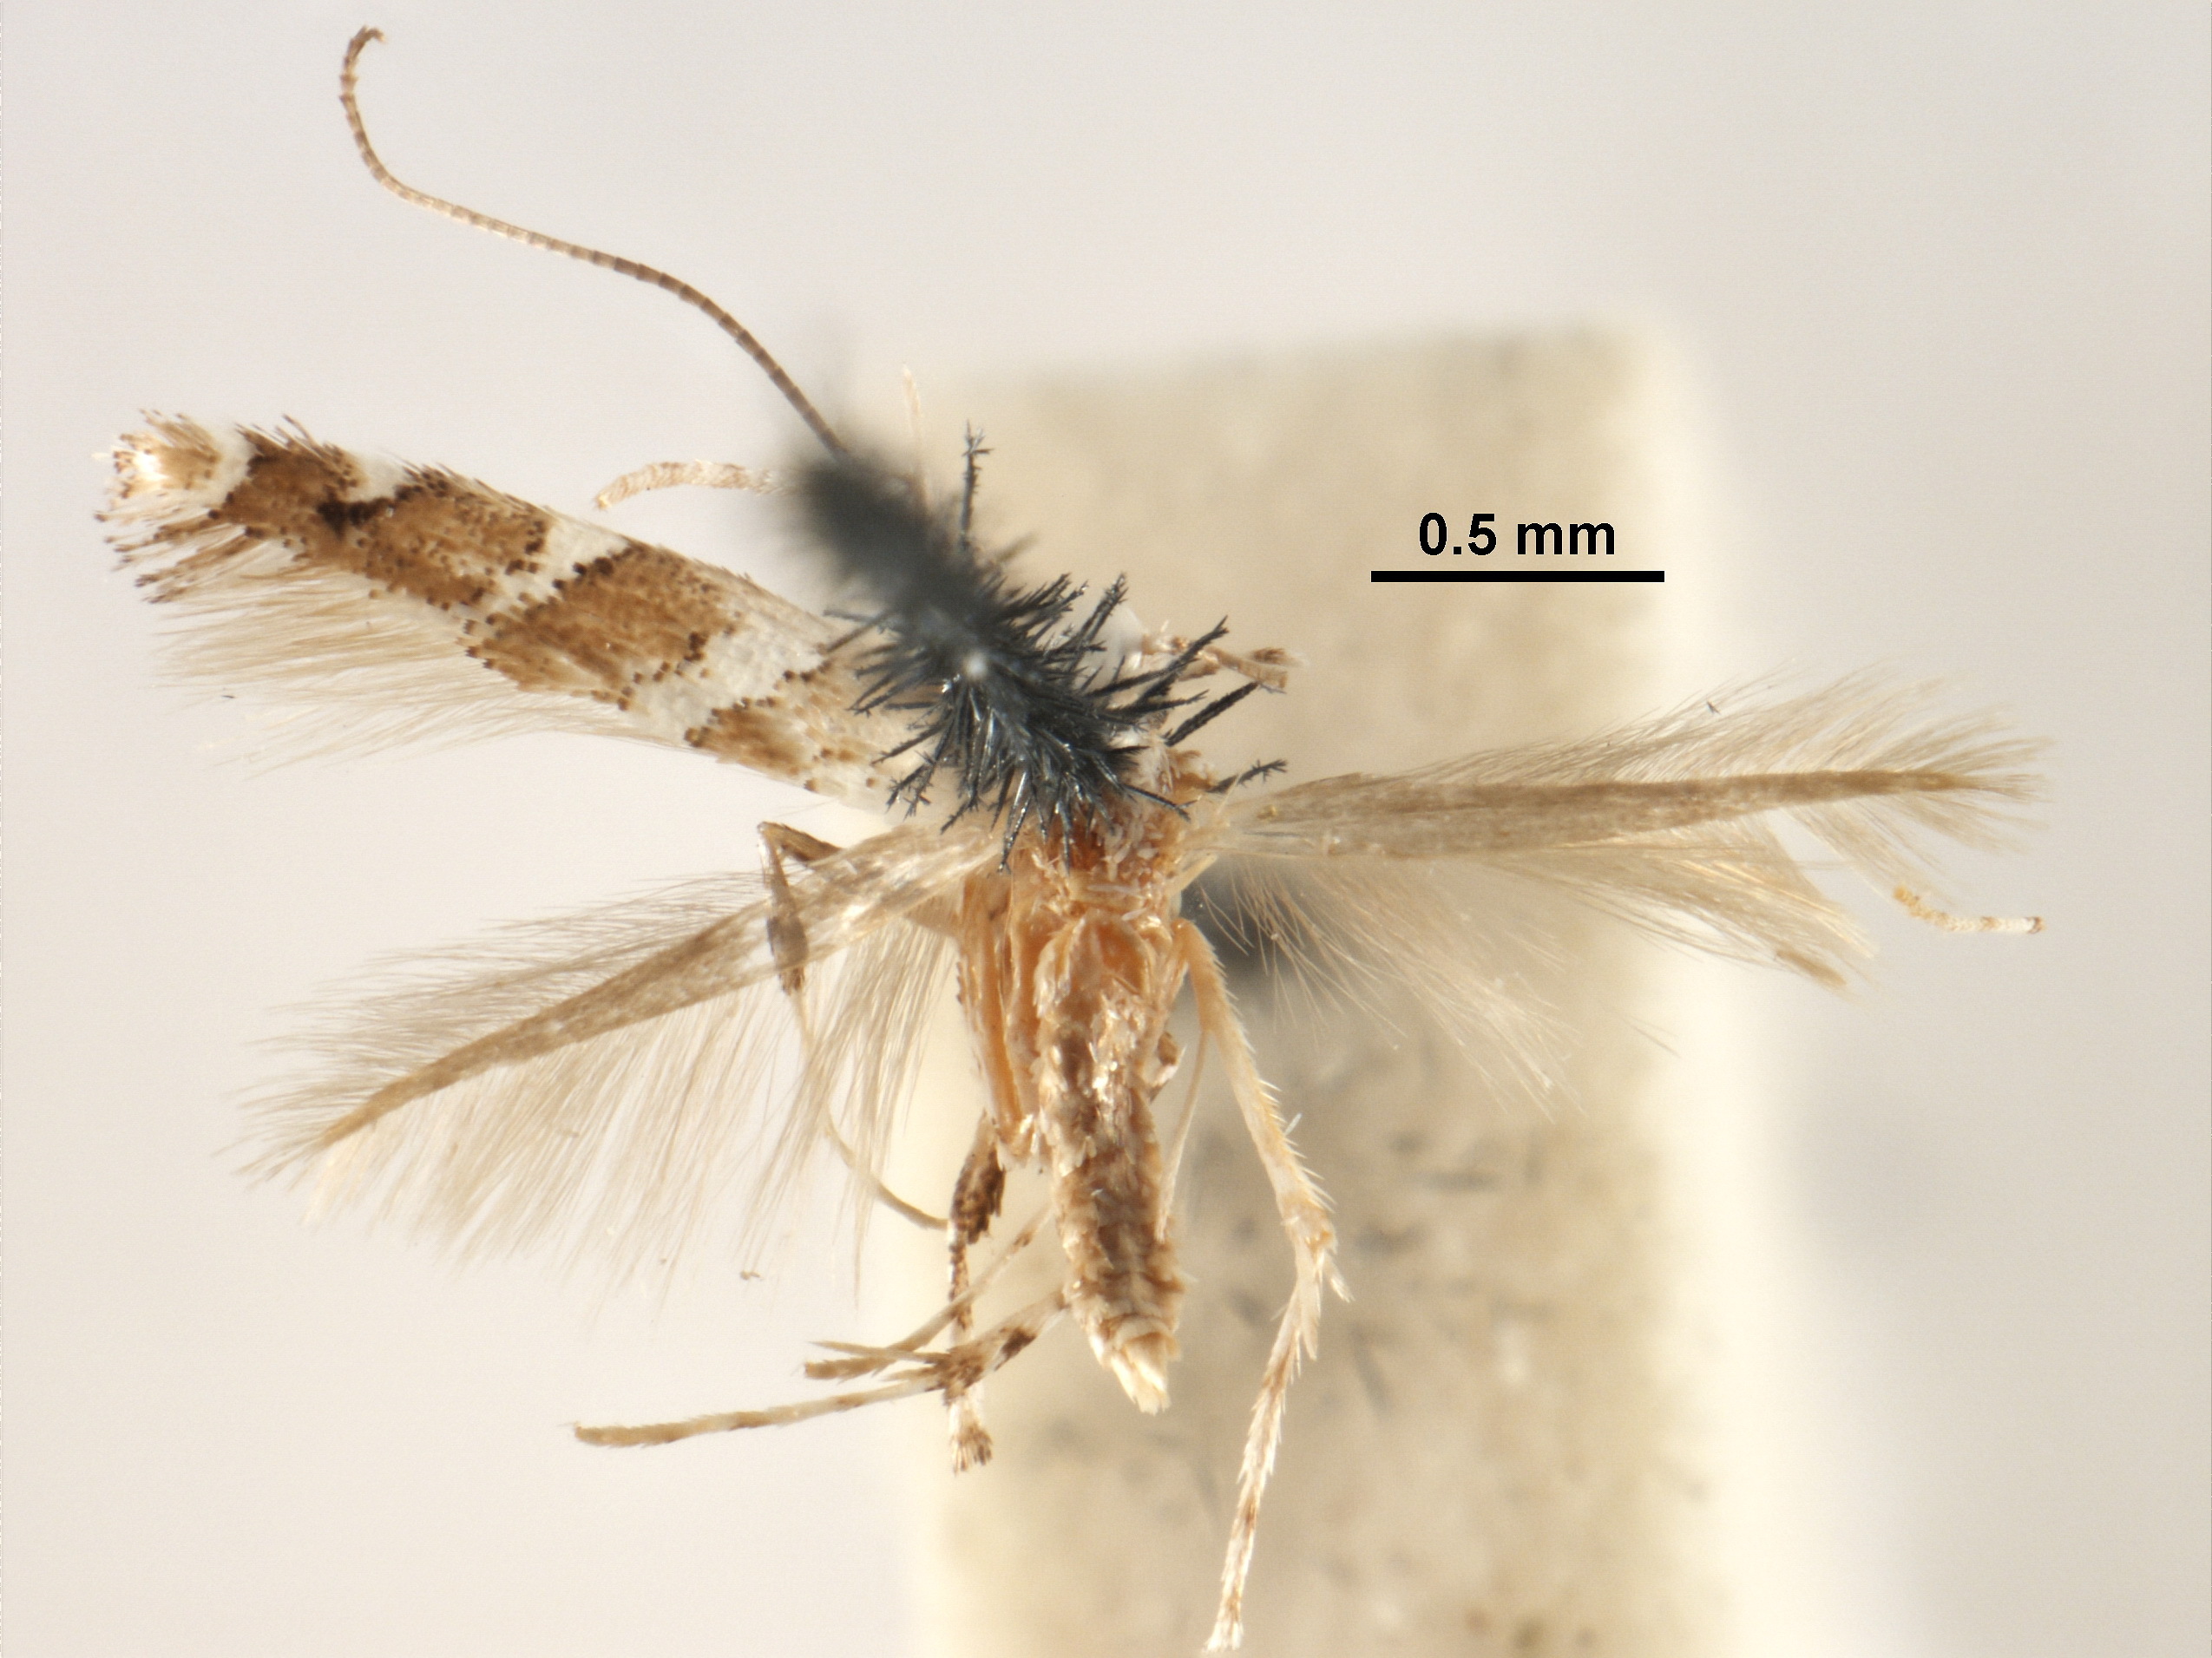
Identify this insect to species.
Acrocercops orthostacta
